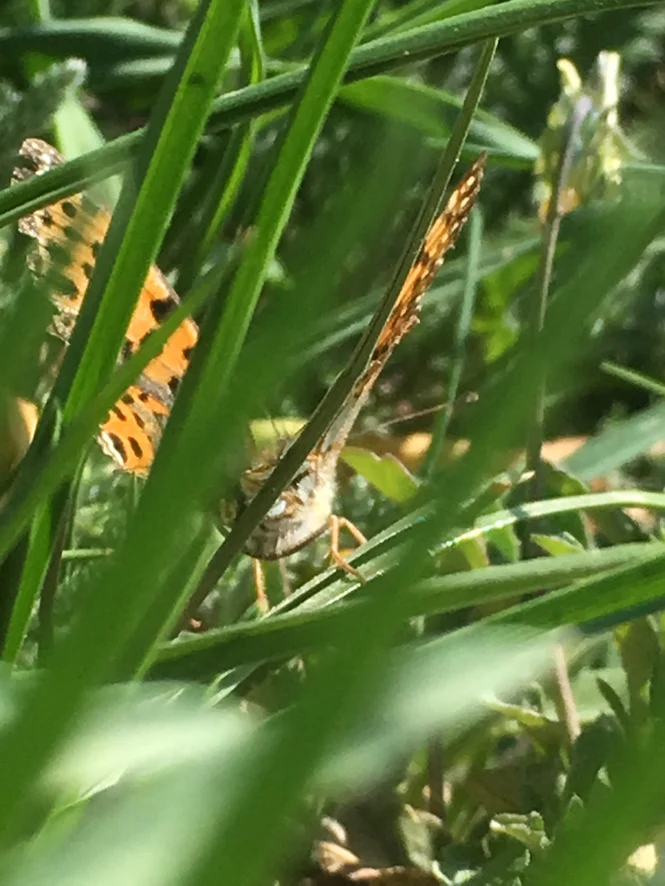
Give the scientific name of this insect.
Issoria lathonia
